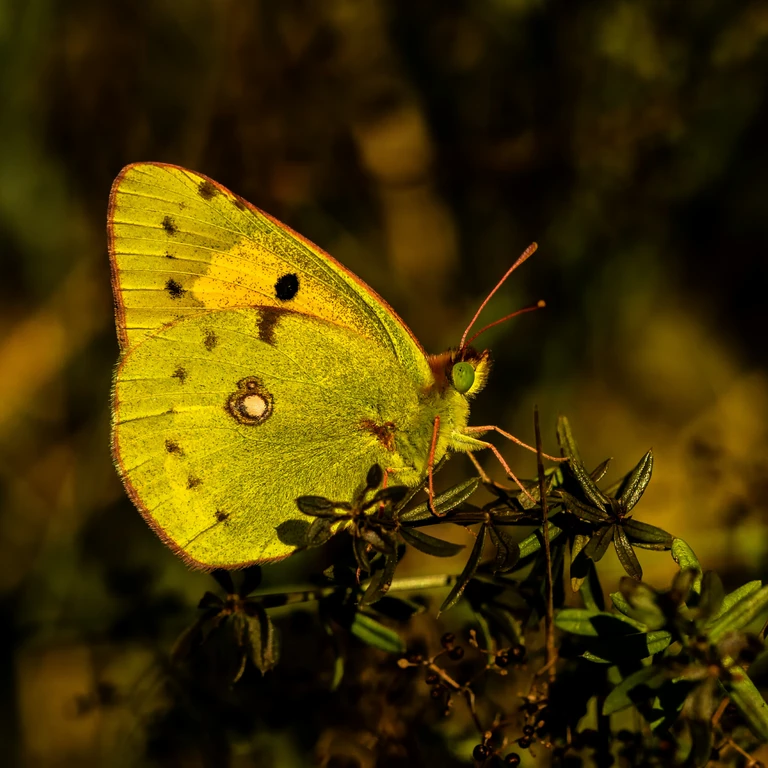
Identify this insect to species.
Colias croceus
